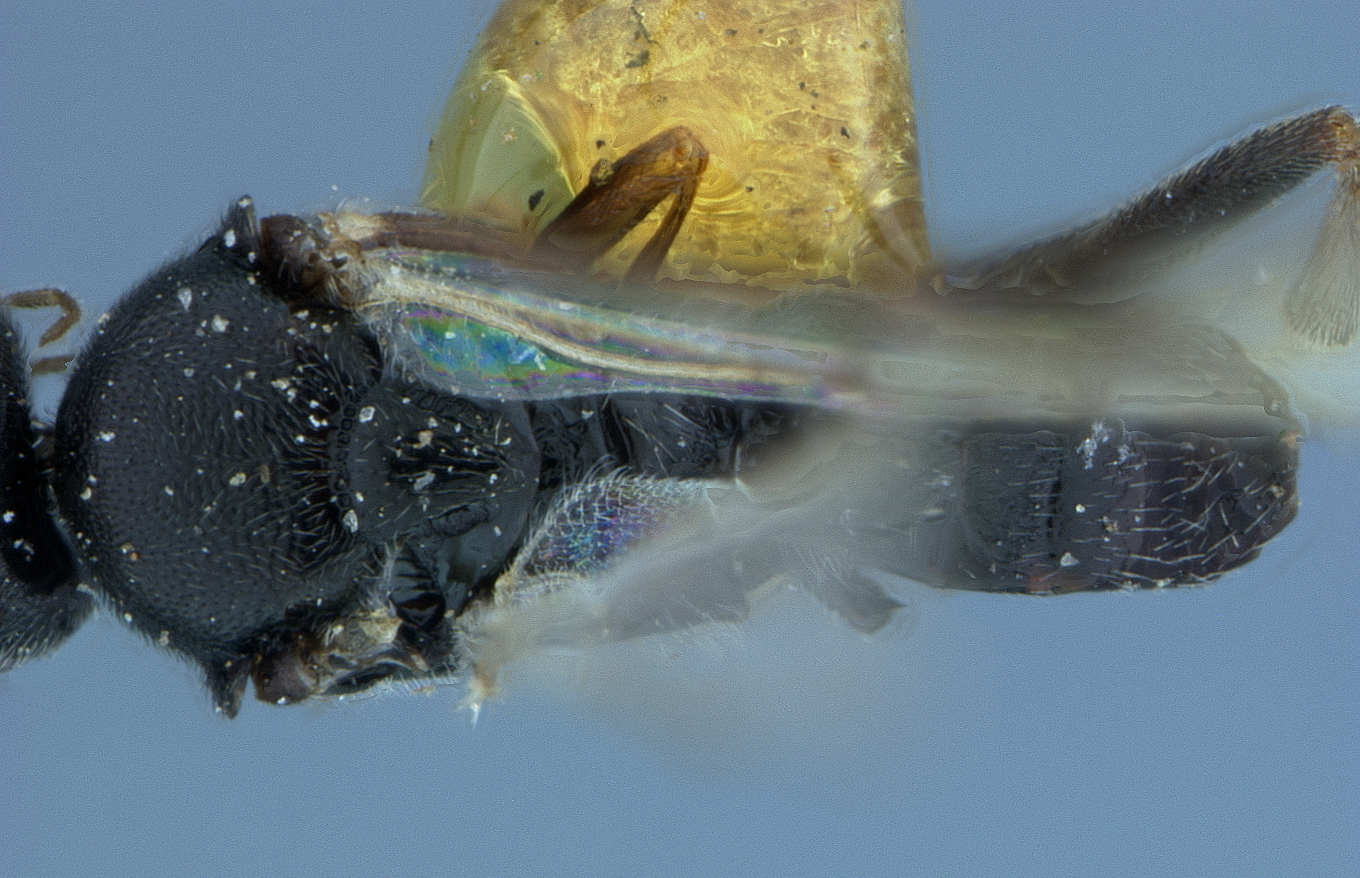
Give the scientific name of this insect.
Apanteles monticola
